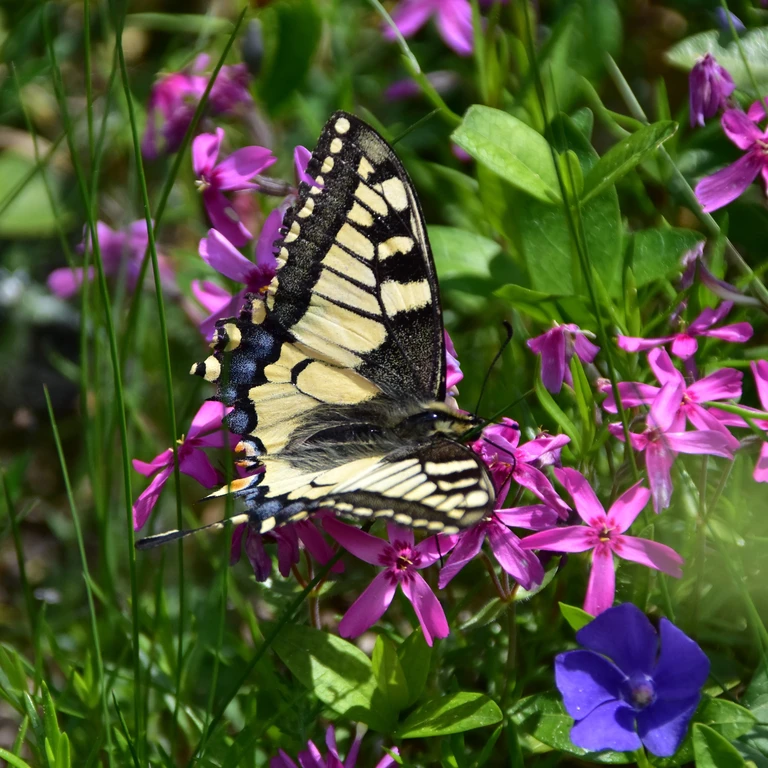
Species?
Papilio machaon
